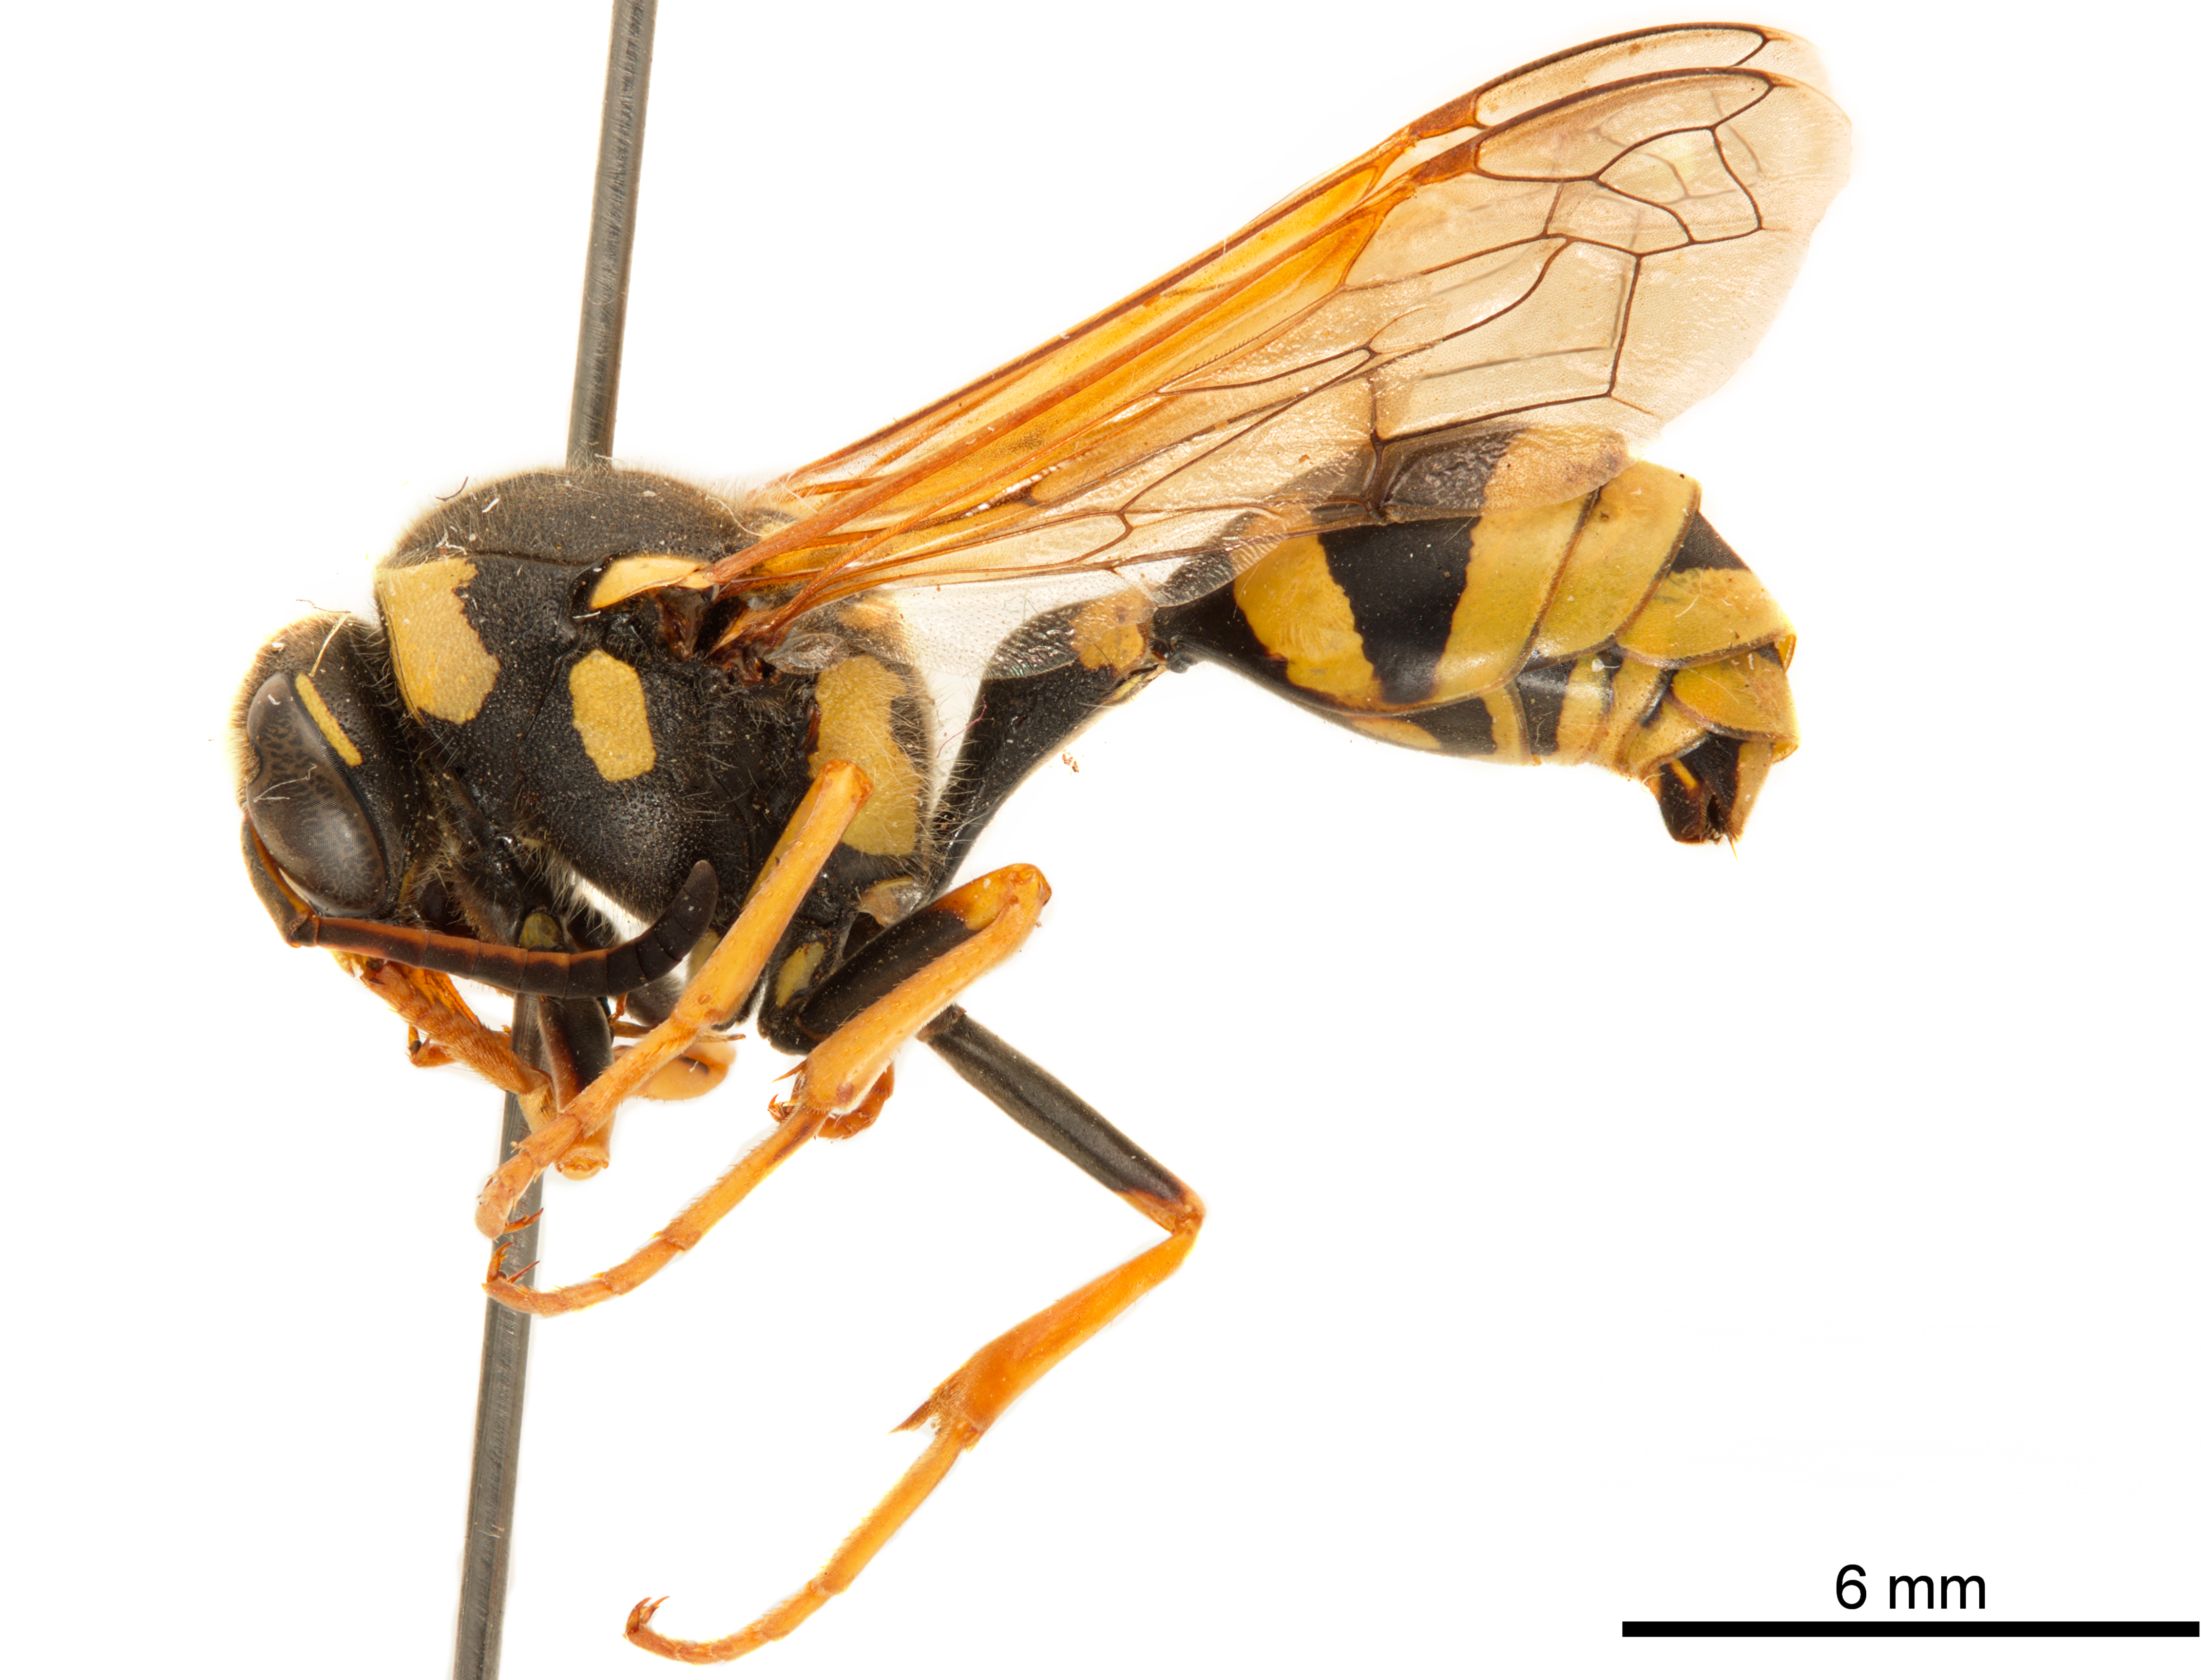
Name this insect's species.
Katamenes flavigularis
